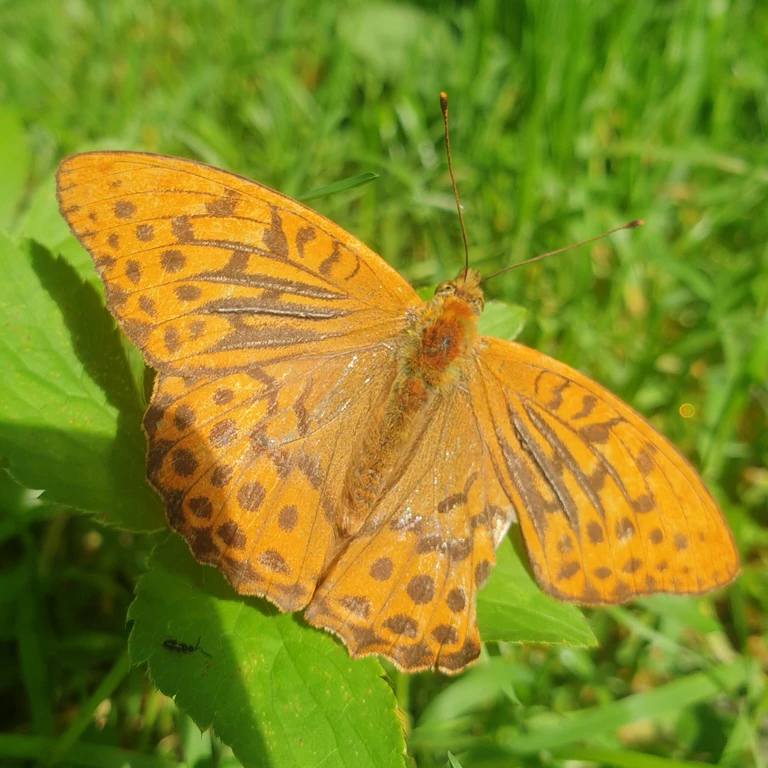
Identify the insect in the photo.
Argynnis paphia
